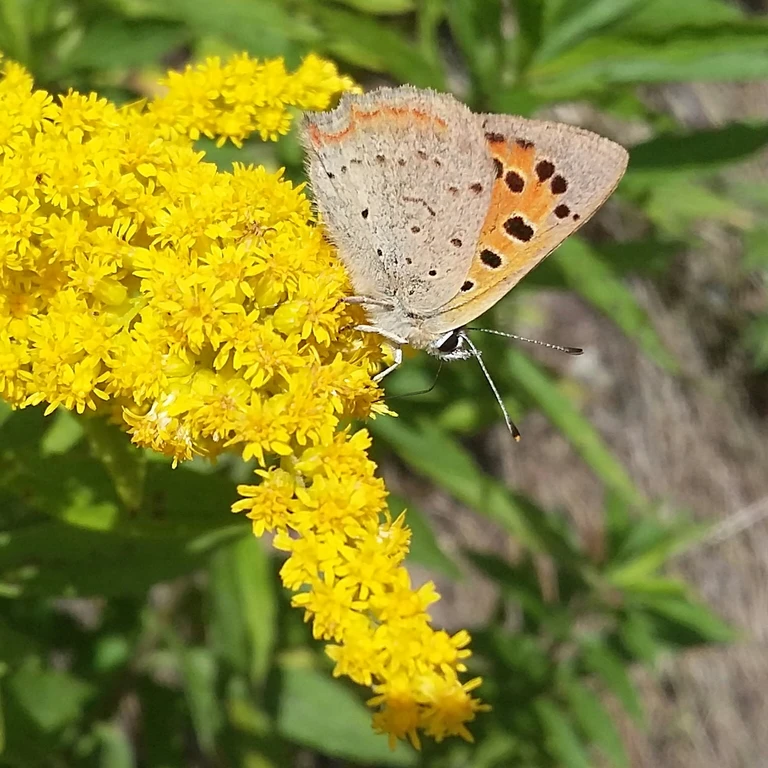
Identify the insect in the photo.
Lycaena phlaeas
